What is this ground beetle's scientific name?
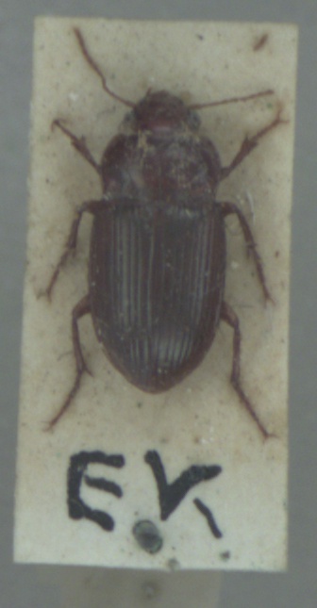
Amara fulva
